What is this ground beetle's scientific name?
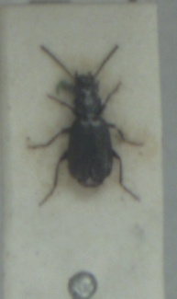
Syntomus foveatus
